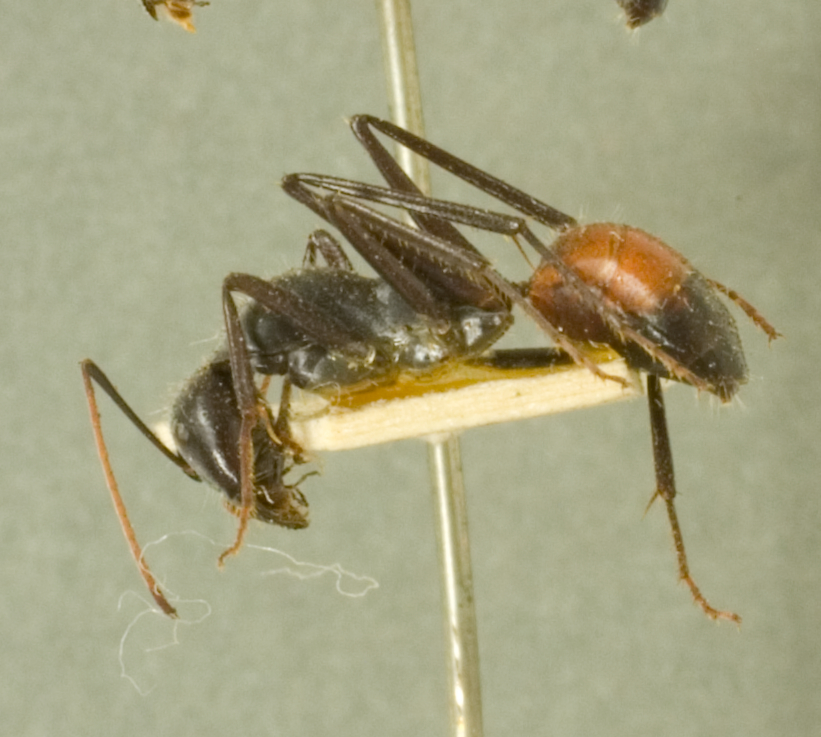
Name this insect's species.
Camponotus versicolor
